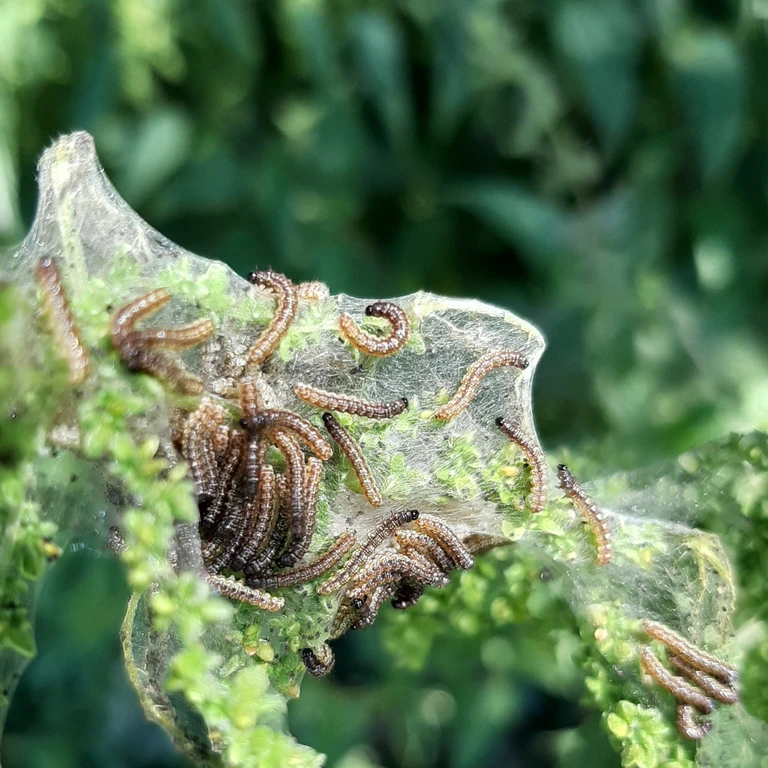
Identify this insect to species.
Aglais urticae
